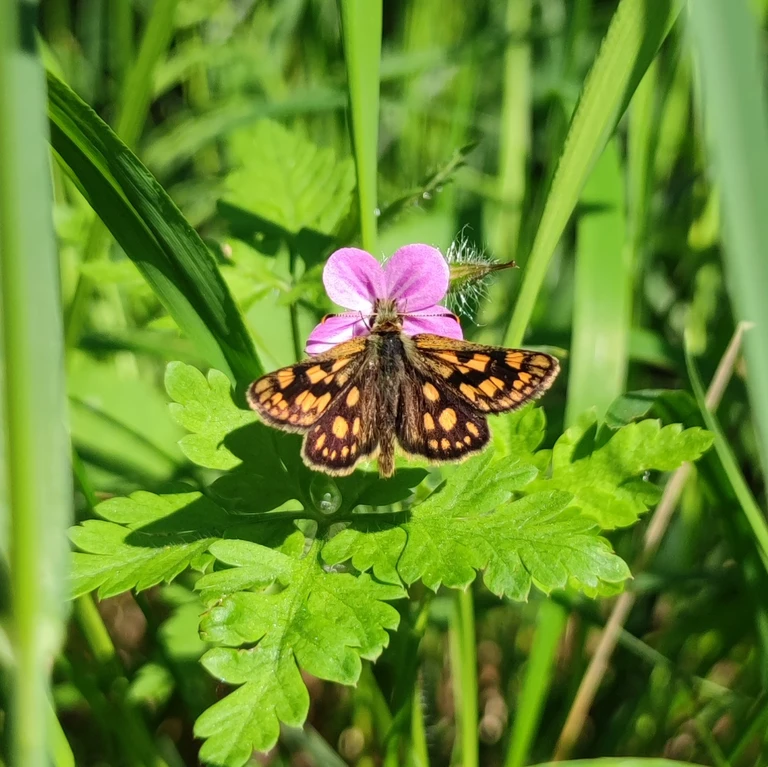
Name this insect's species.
Carterocephalus palaemon
